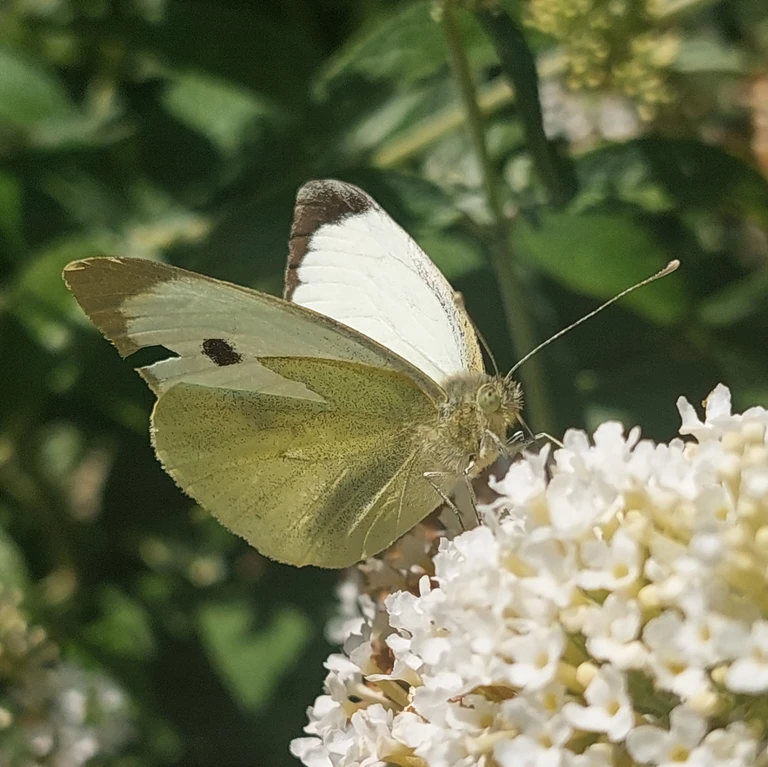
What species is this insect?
Pieris brassicae
